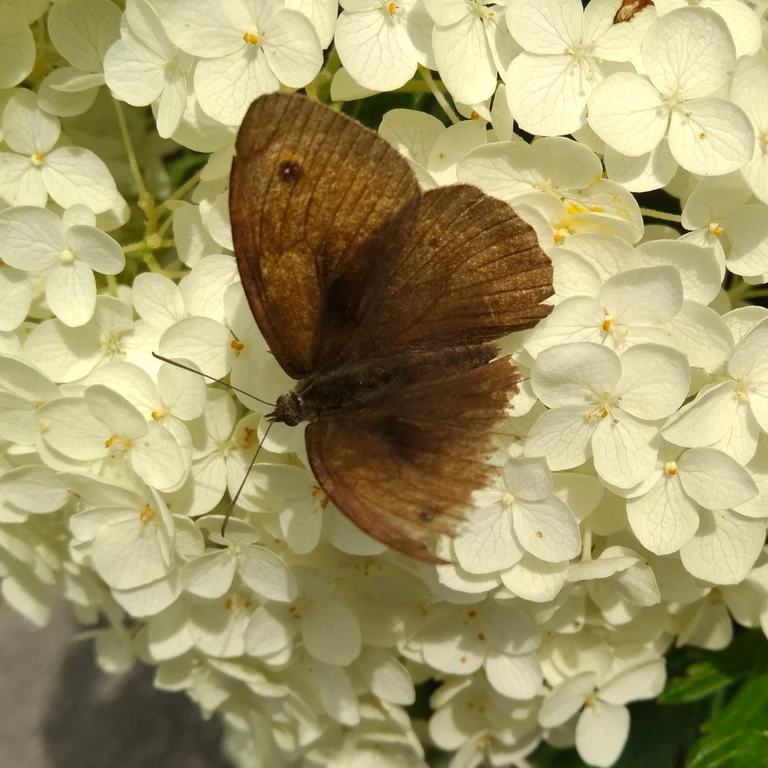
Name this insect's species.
Maniola jurtina
